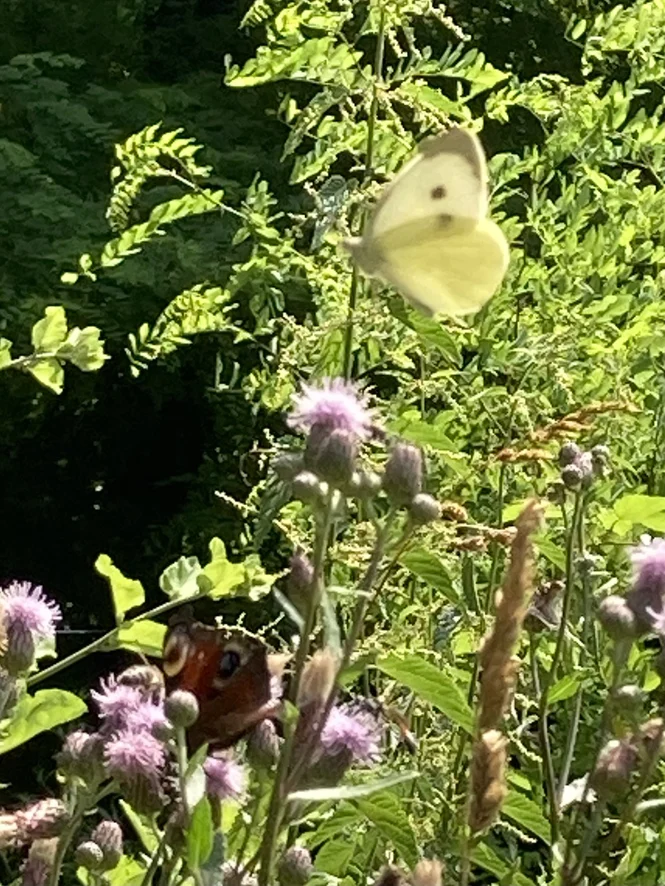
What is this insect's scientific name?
Pieris brassicae
